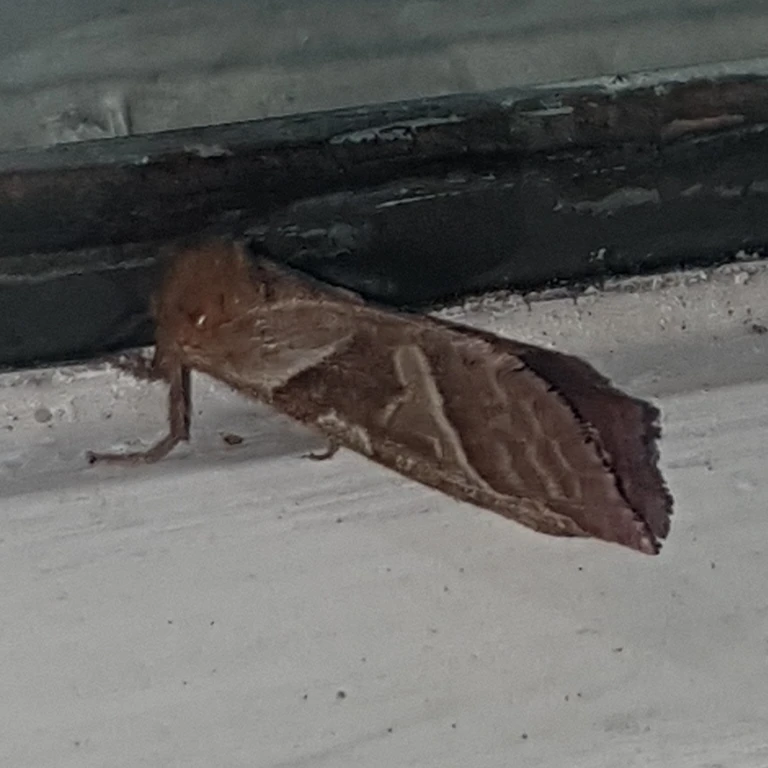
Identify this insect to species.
Triodia sylvina
